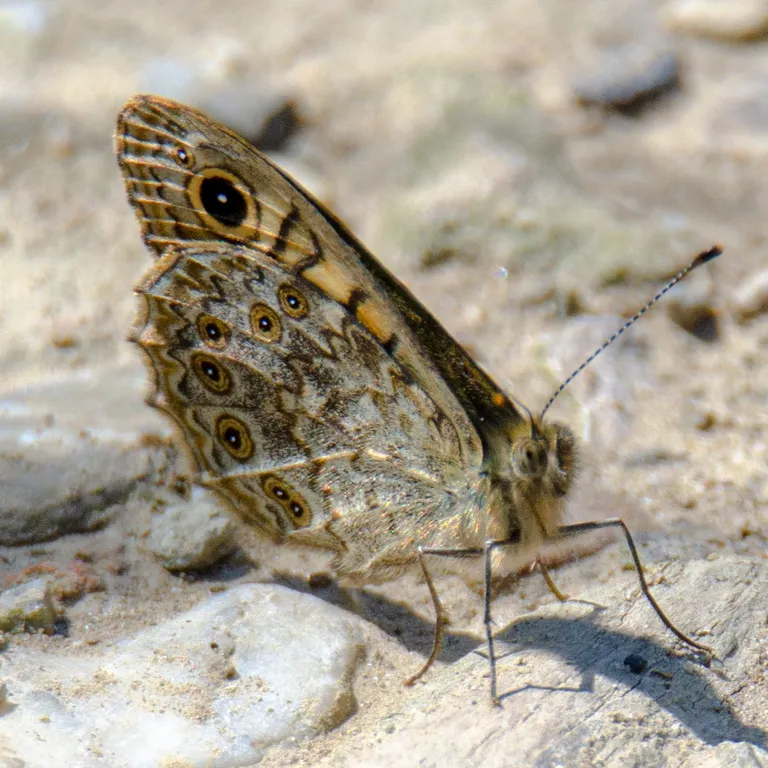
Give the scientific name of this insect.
Lasiommata megera (also Pararge megera)
